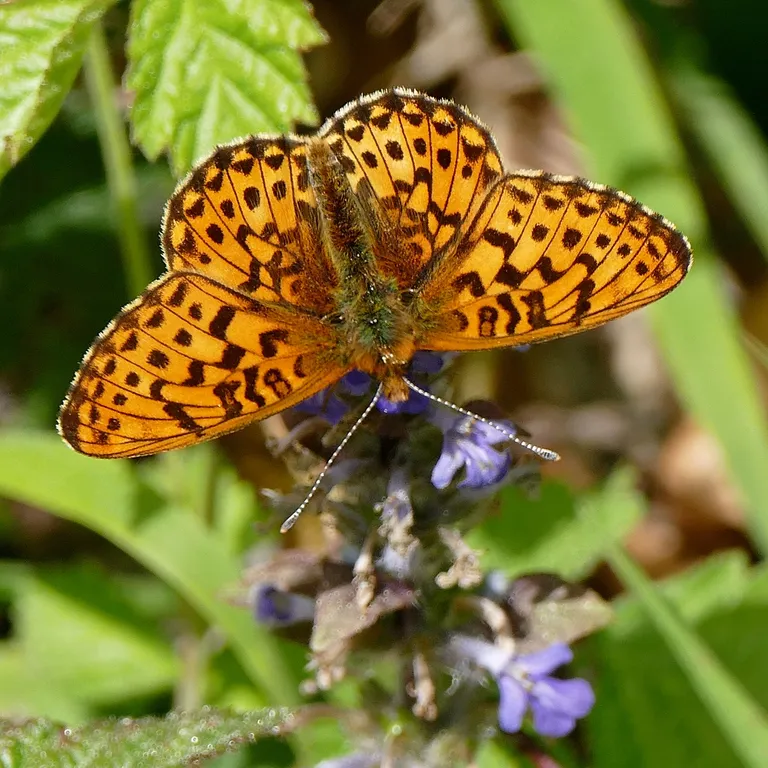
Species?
Boloria euphrosyne (also Clossiana euphrosyne)
